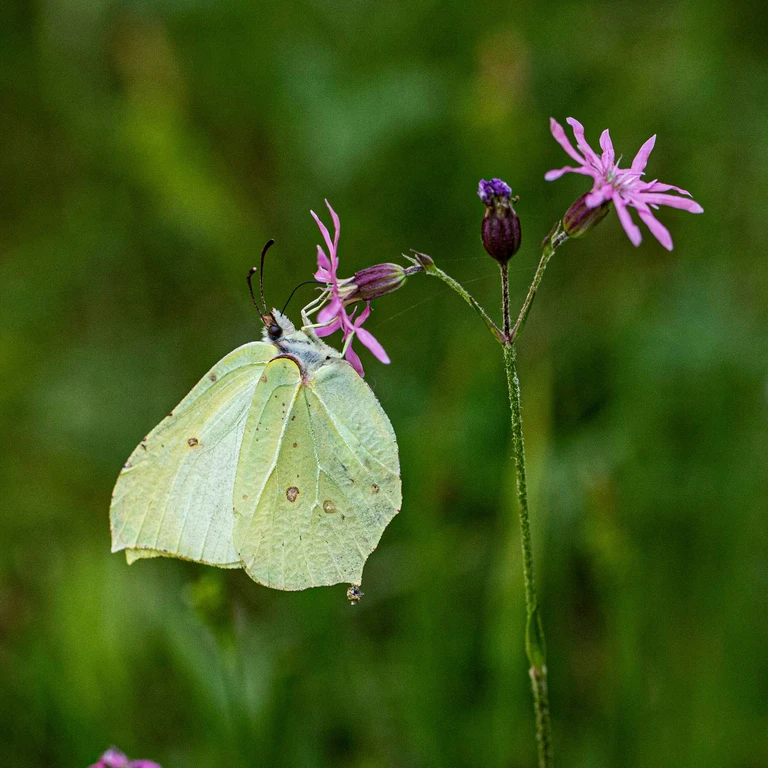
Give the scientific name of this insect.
Gonepteryx rhamni
